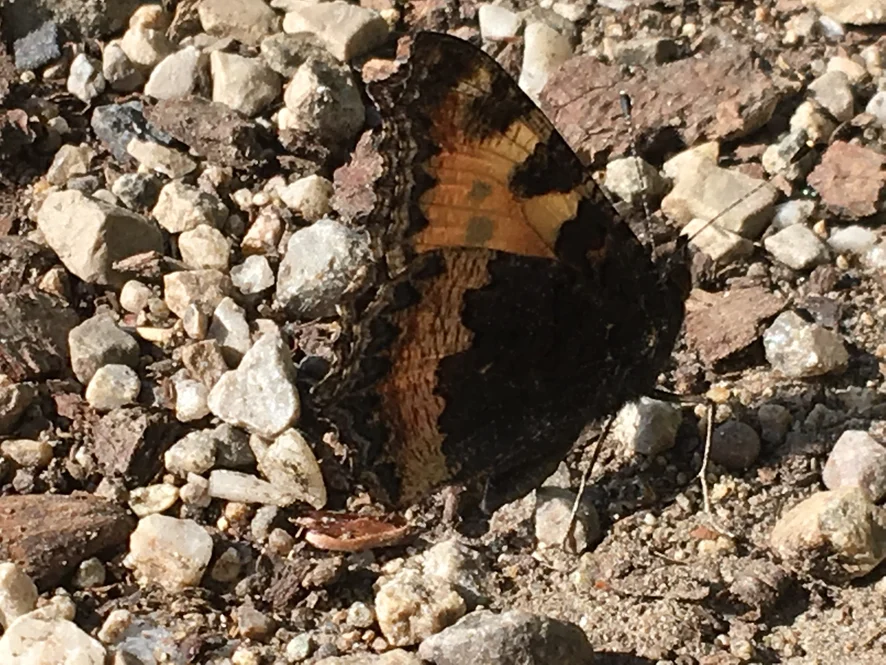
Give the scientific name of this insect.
Aglais urticae
